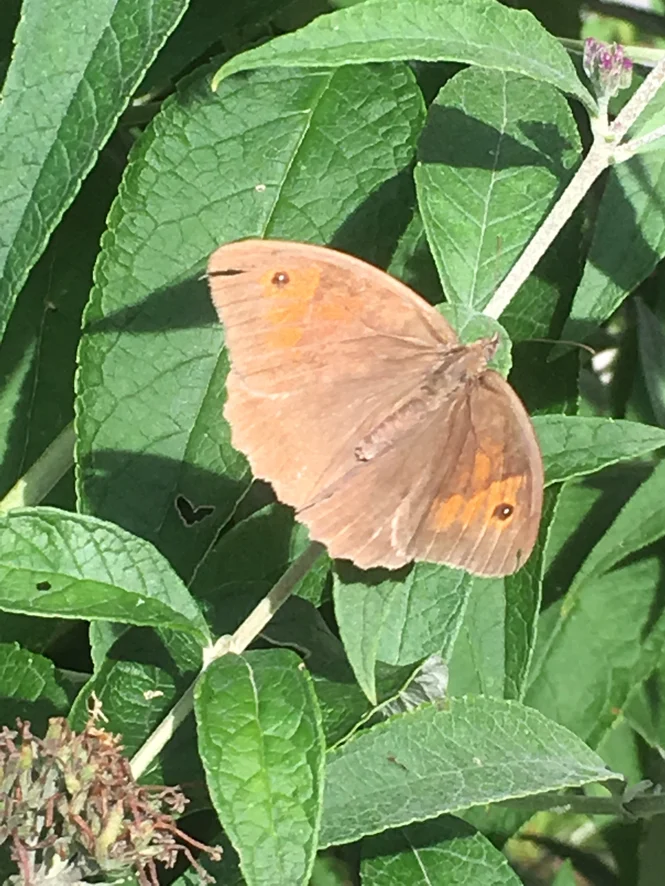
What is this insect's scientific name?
Maniola jurtina
